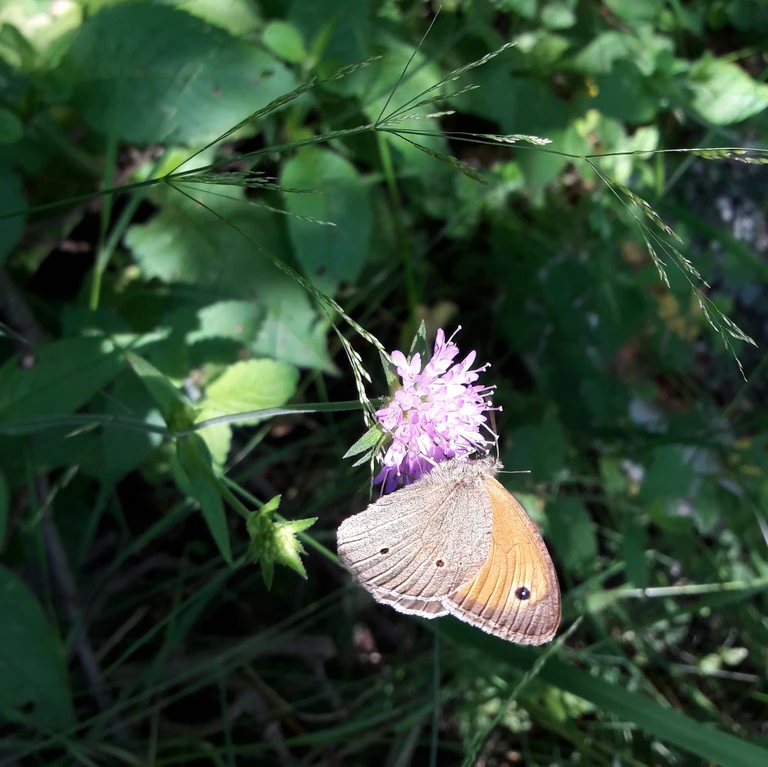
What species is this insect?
Maniola jurtina
